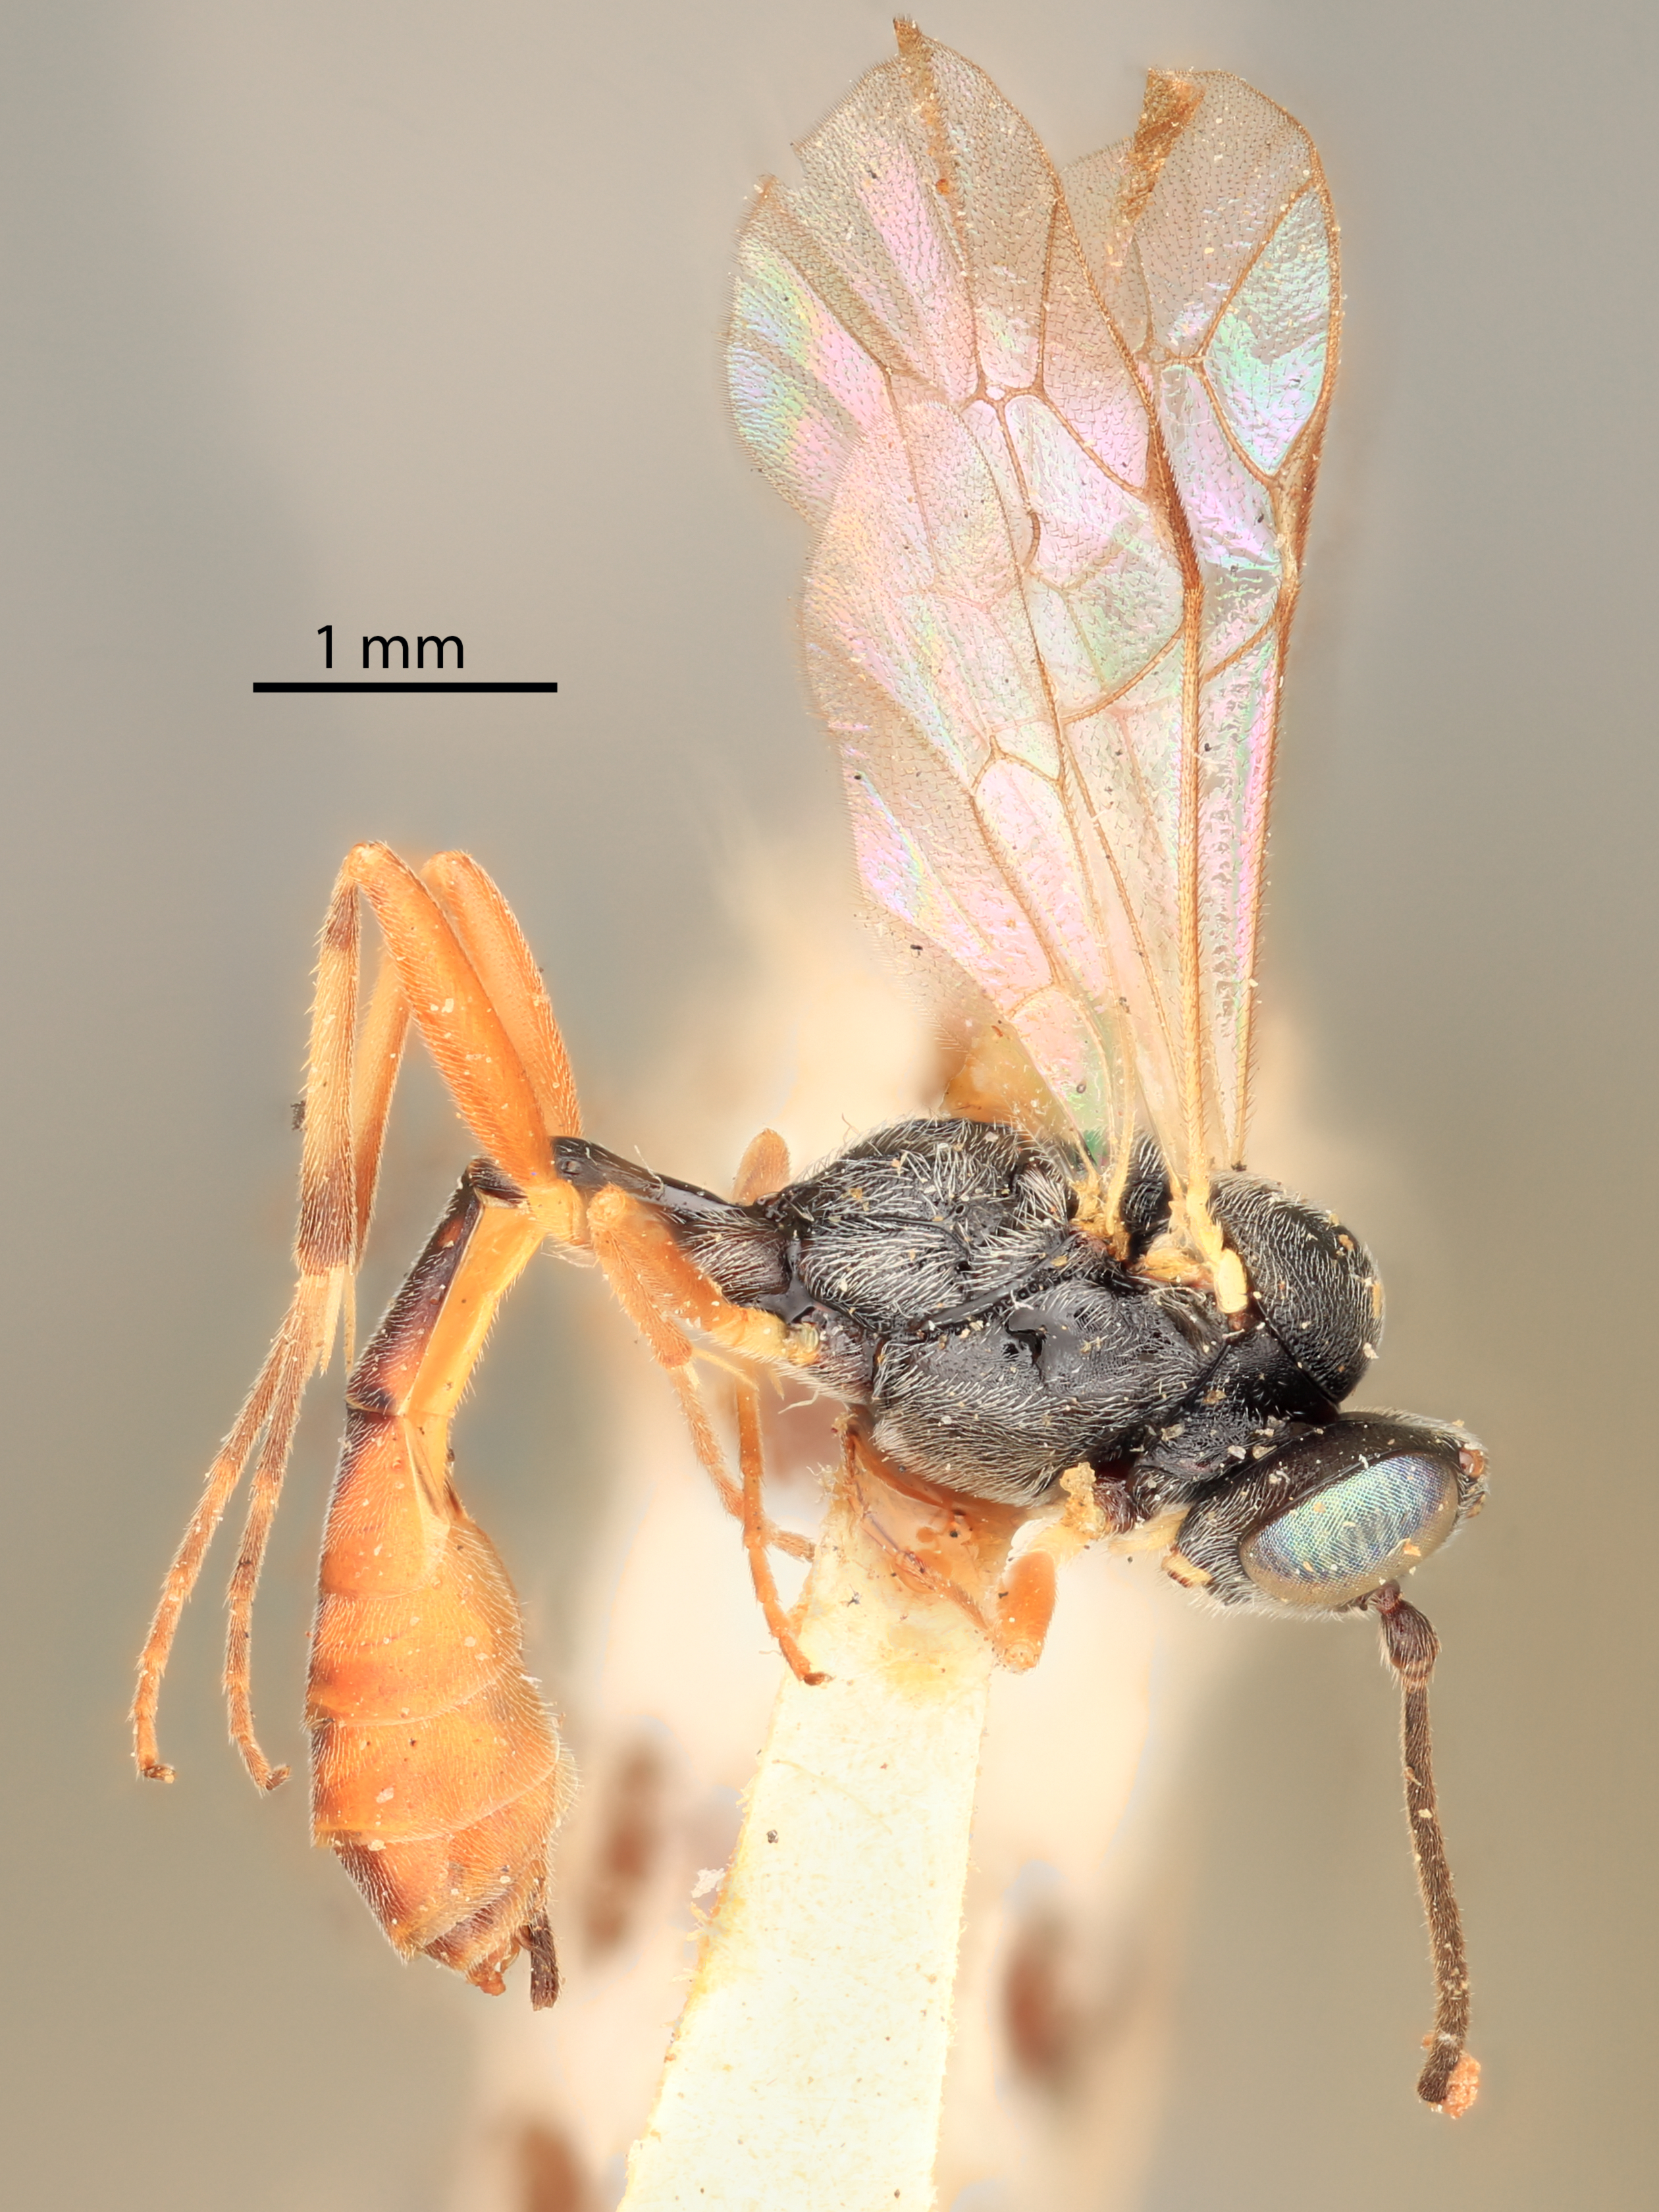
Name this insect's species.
Hypothereutes nigrolineatus
